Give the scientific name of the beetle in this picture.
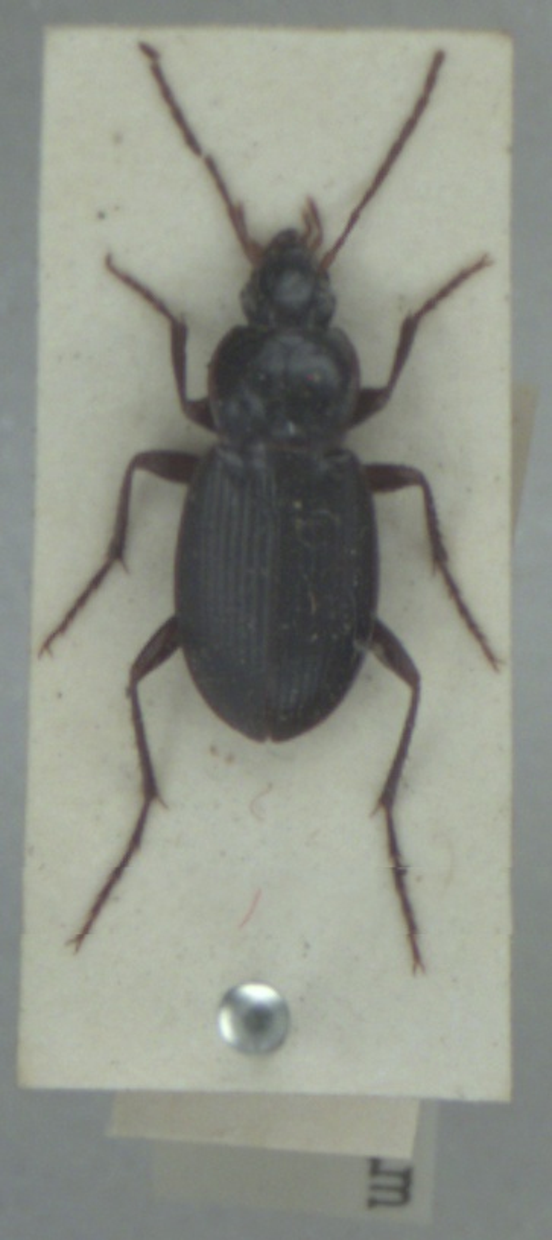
Calathus rotundicollis
